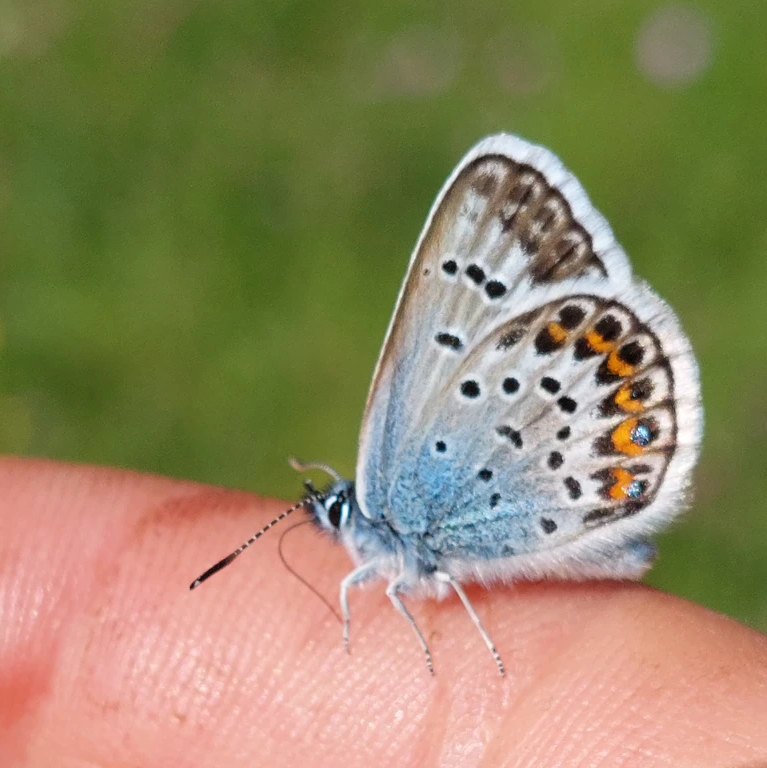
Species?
Plebejus argus
